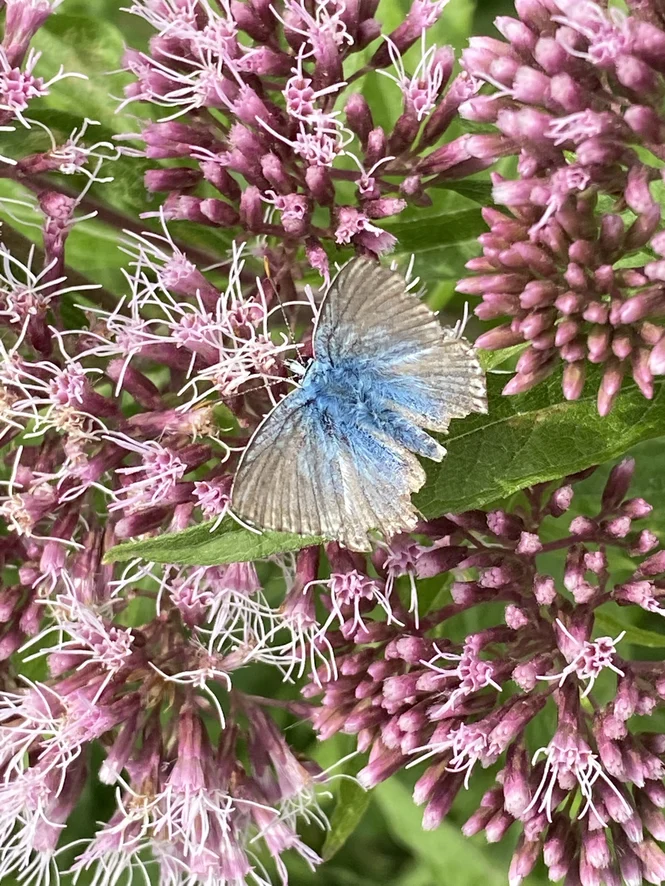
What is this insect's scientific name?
Lysandra coridon
